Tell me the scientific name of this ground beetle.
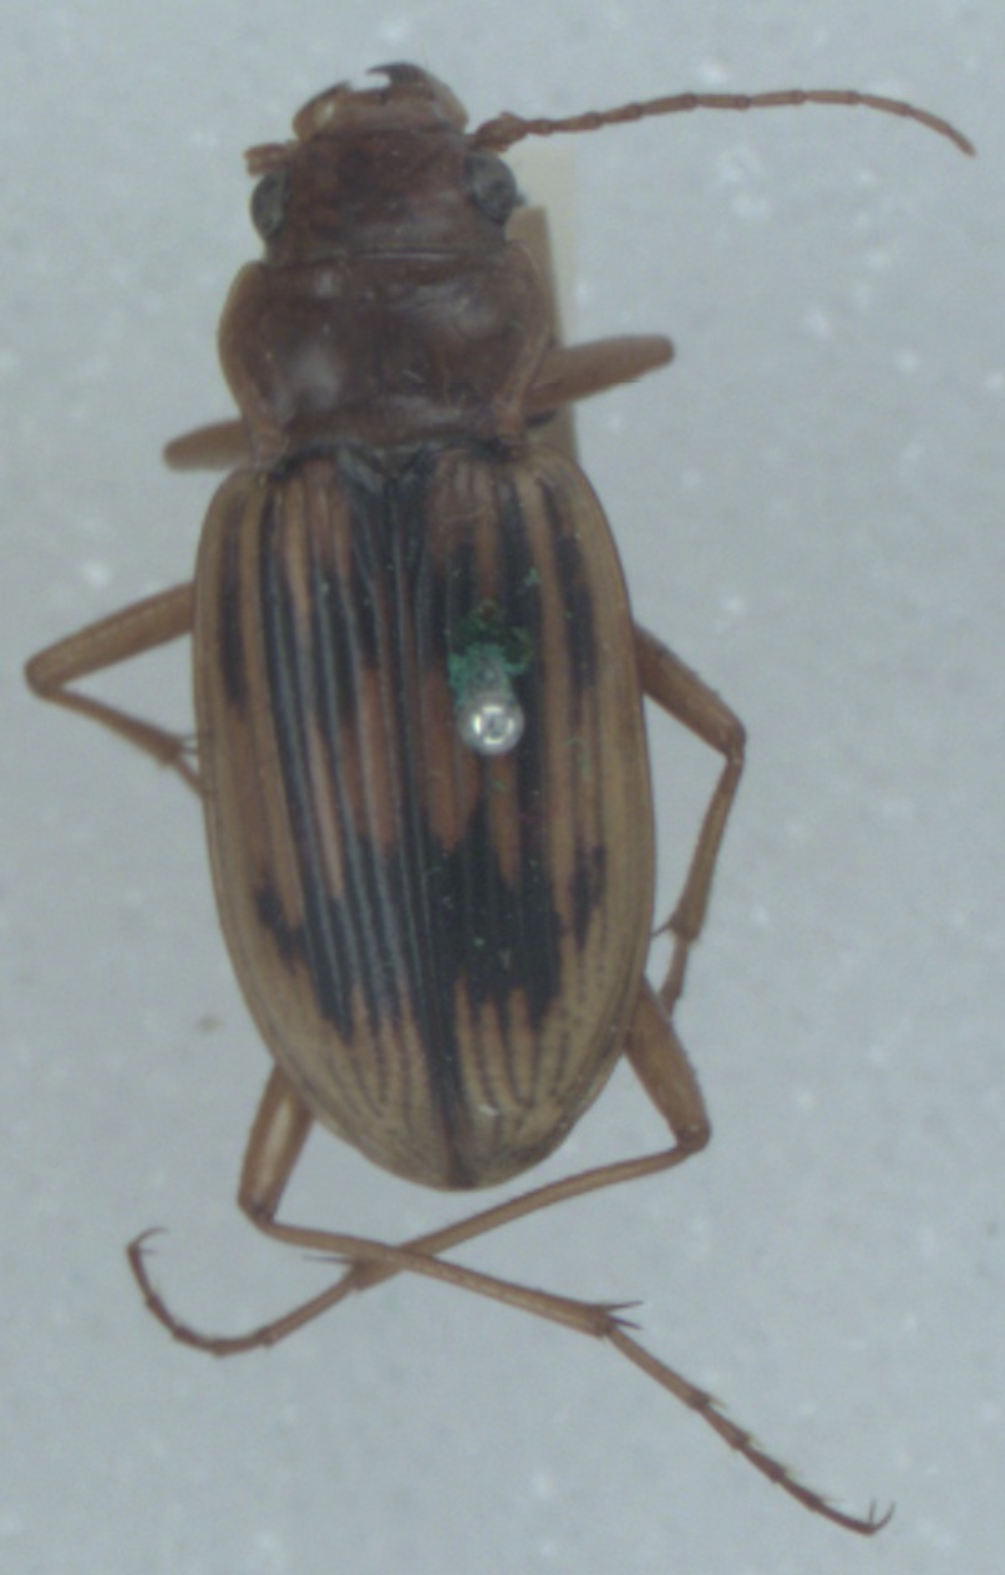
Nebria complanata
